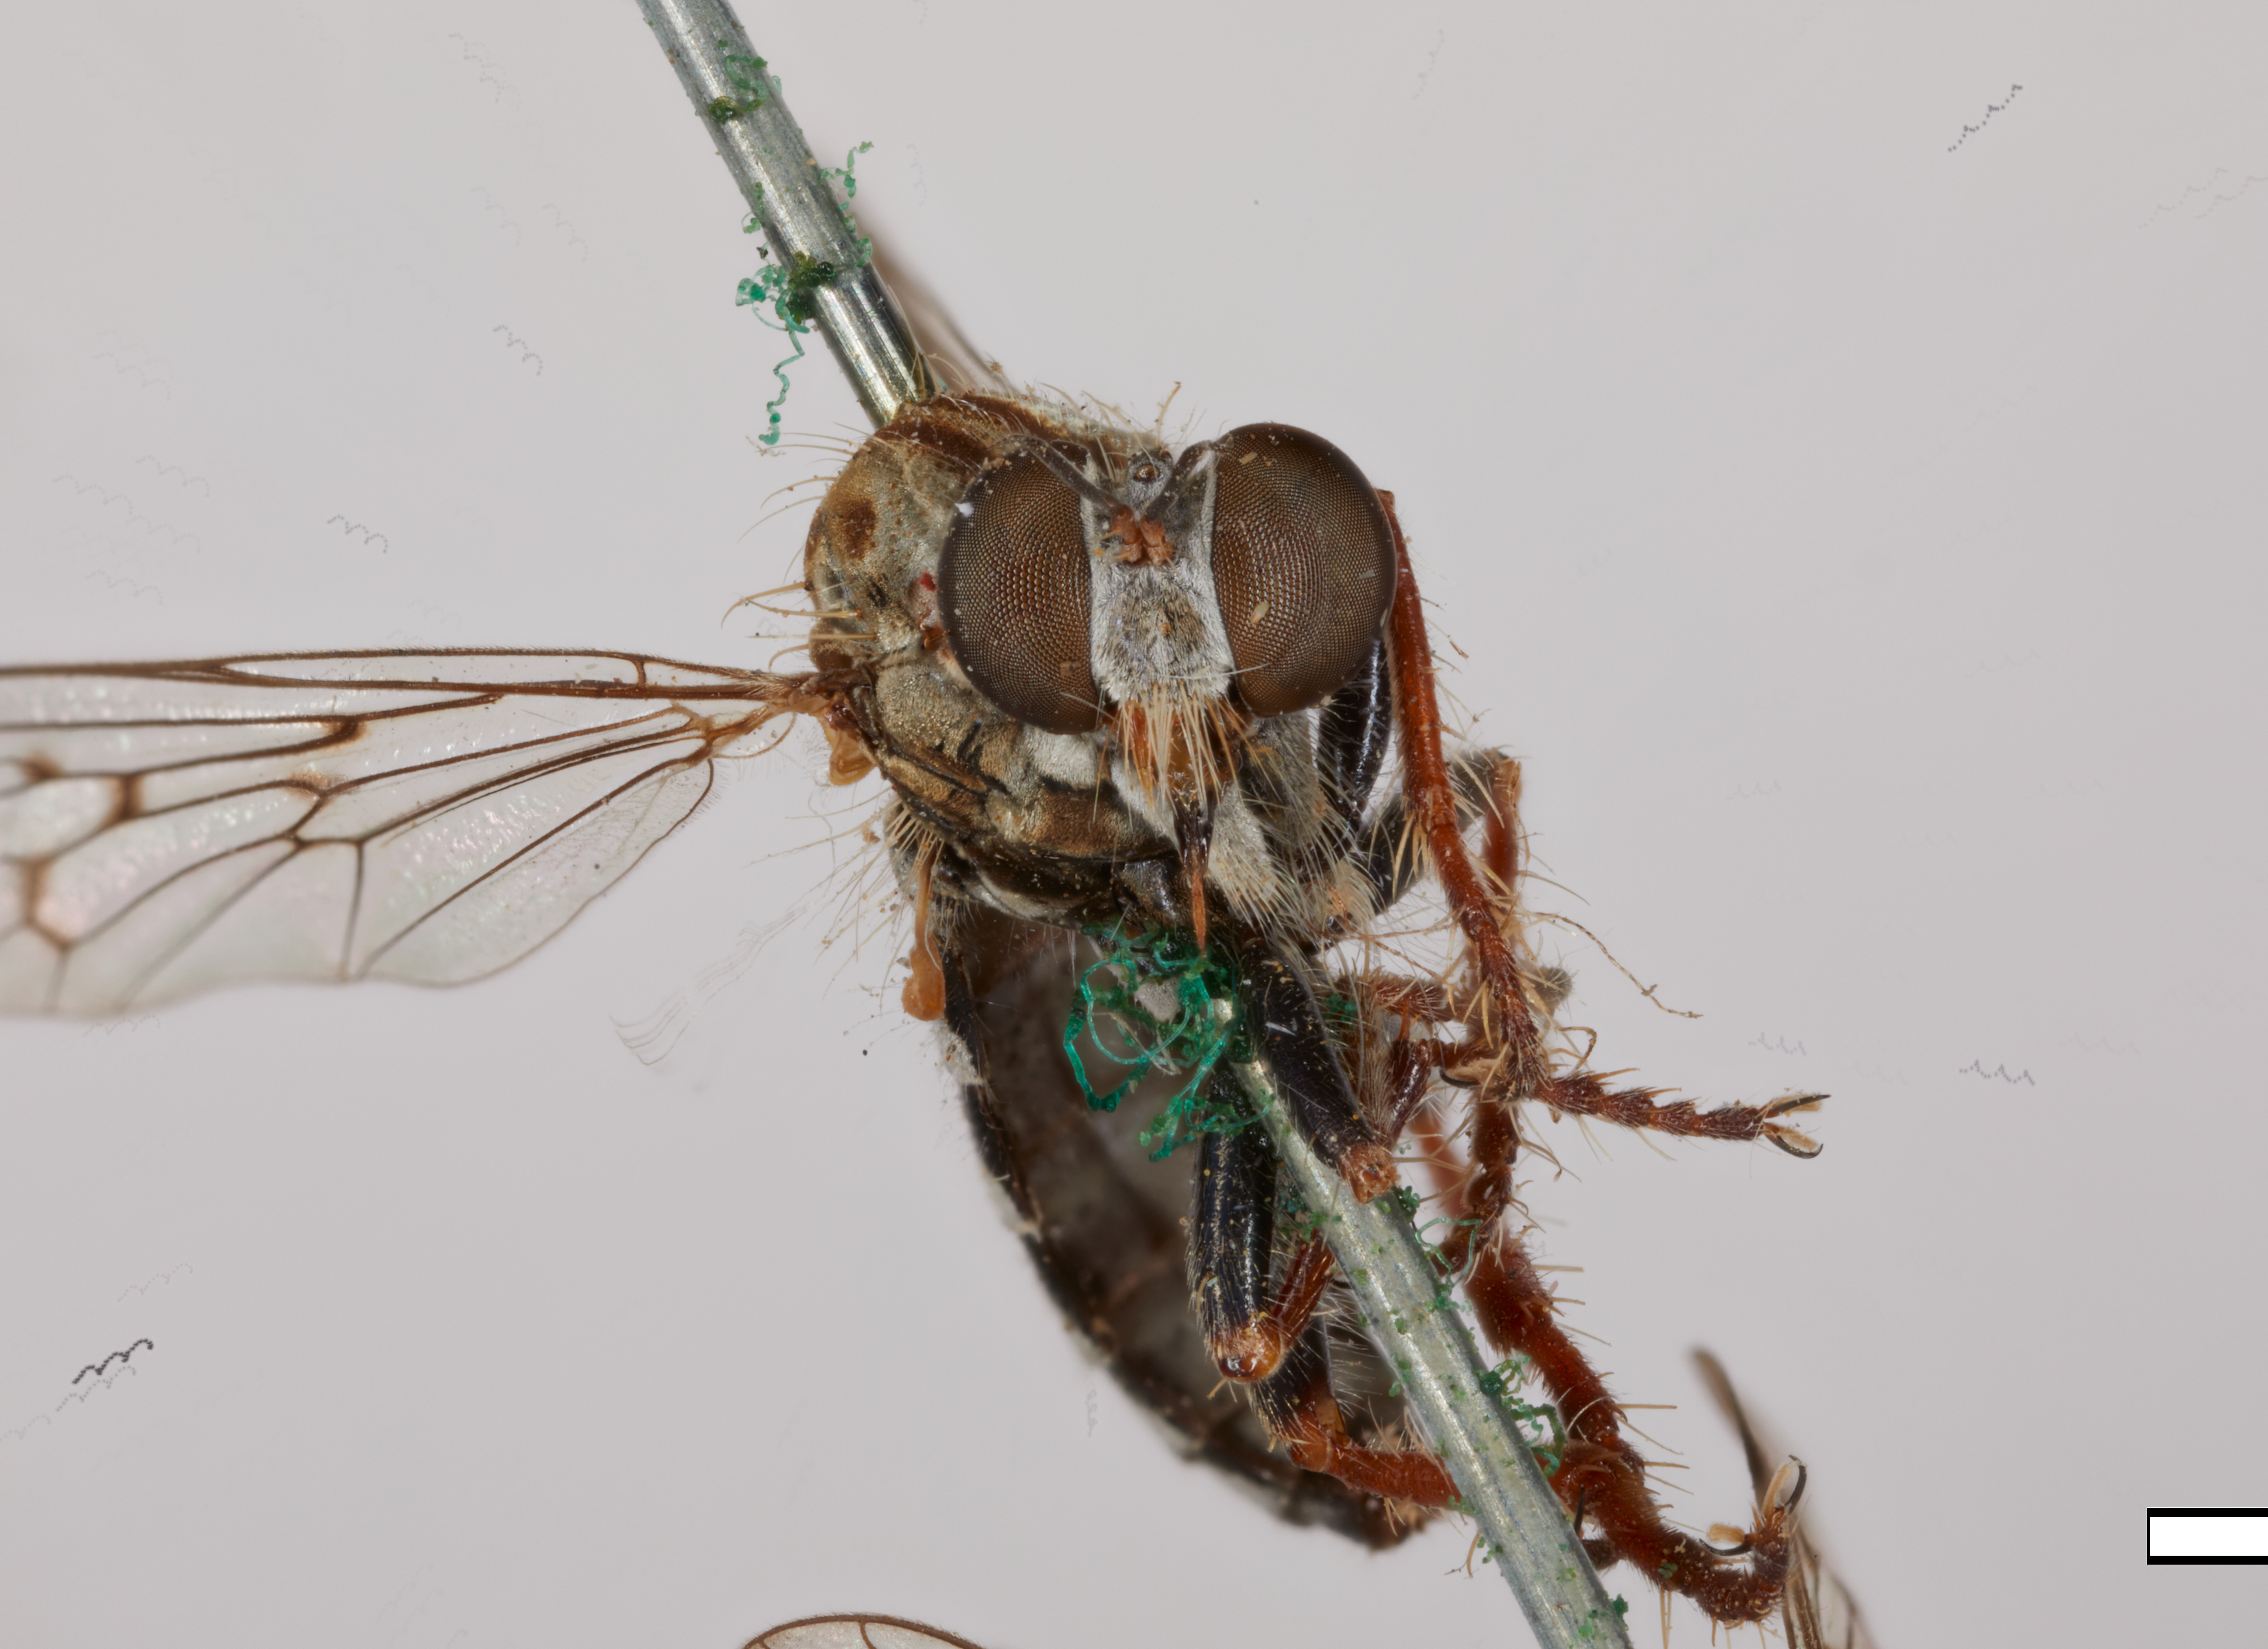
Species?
Metapogon punctipennis
